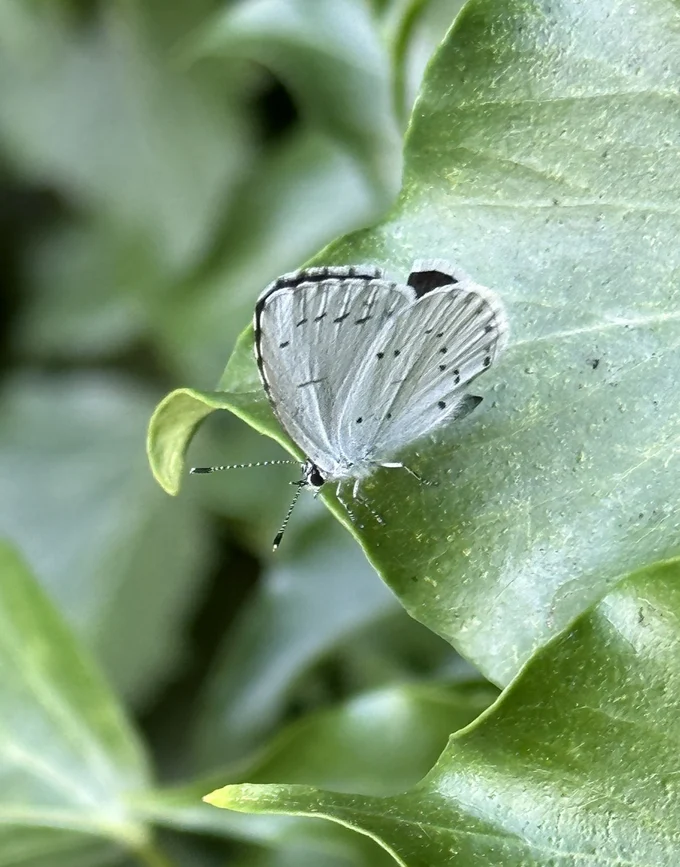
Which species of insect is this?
Celastrina argiolus
